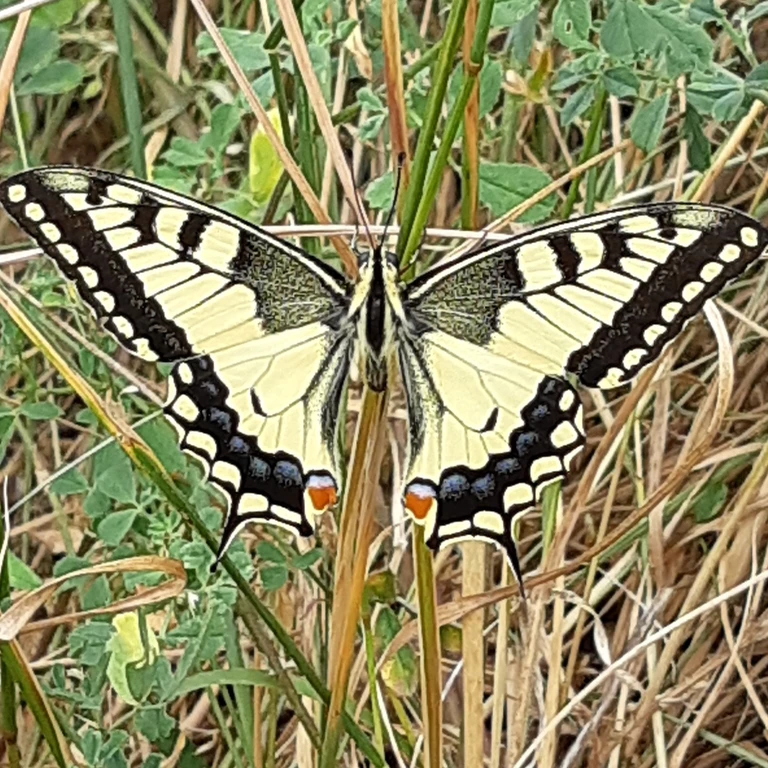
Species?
Papilio machaon
